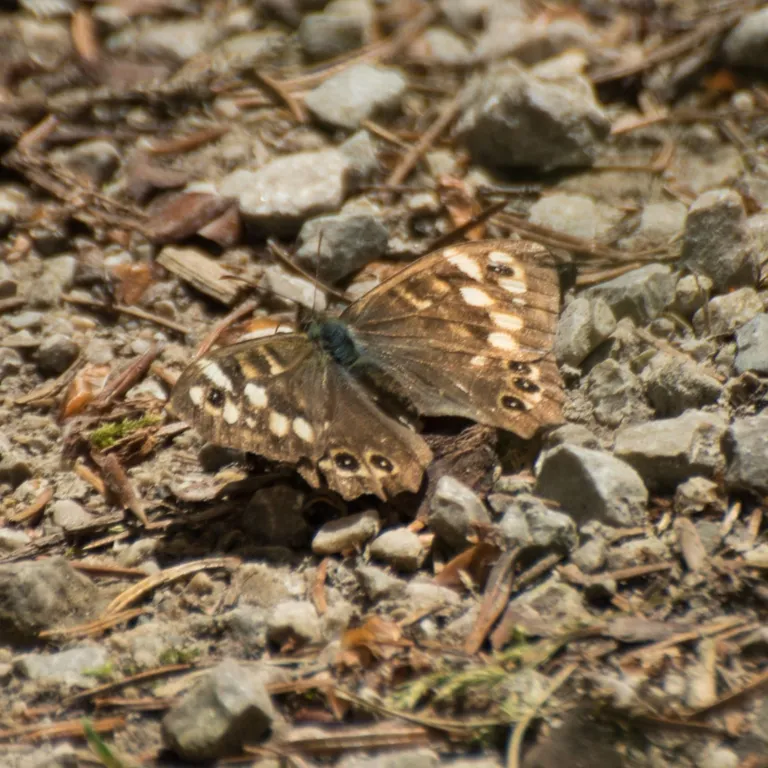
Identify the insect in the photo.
Pararge aegeria
